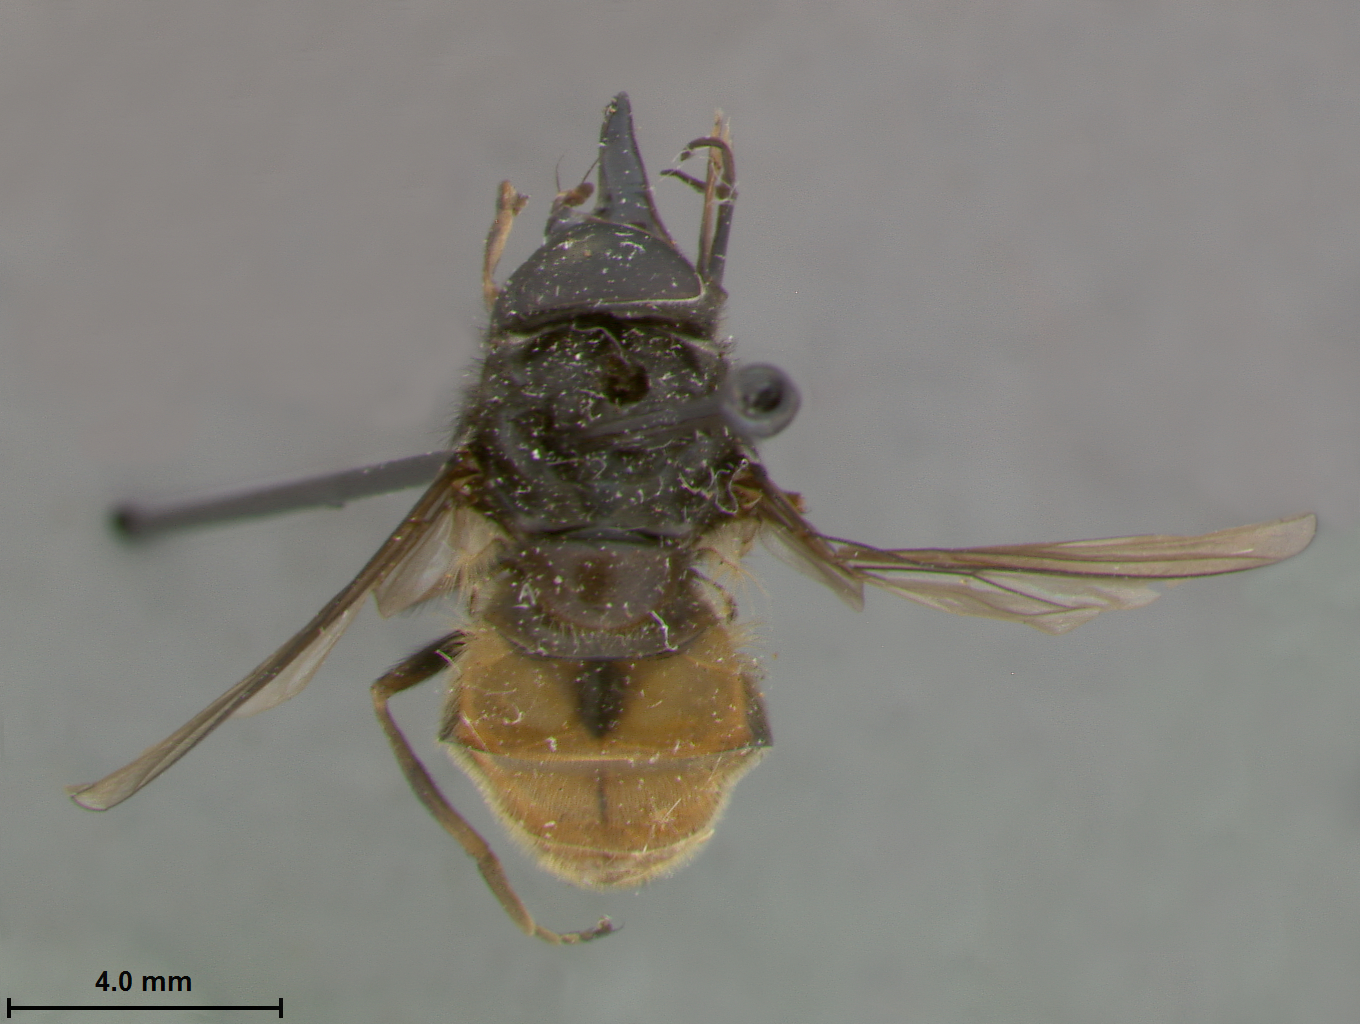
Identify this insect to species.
Rhingia lateralis
